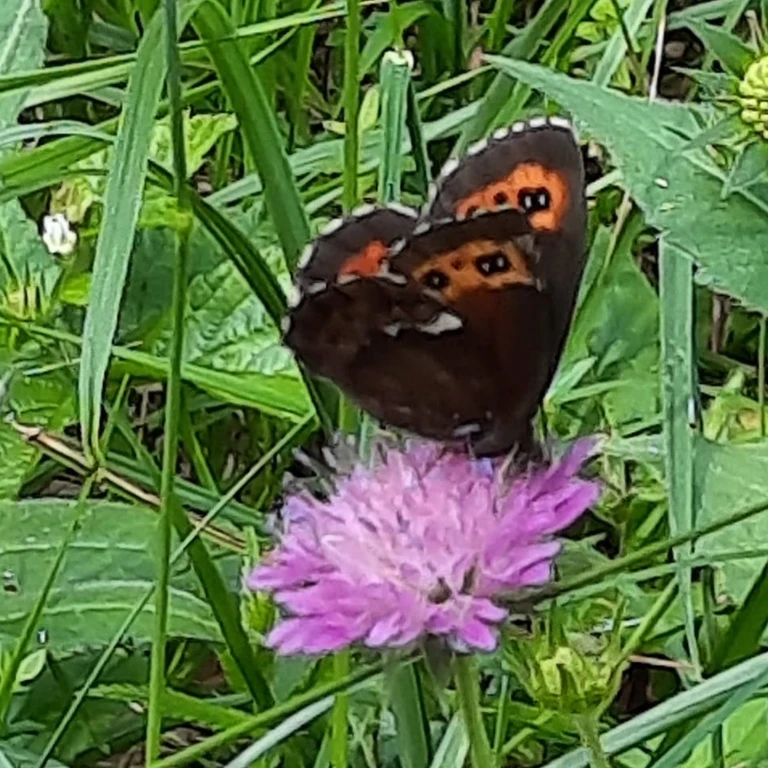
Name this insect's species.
Erebia ligea
